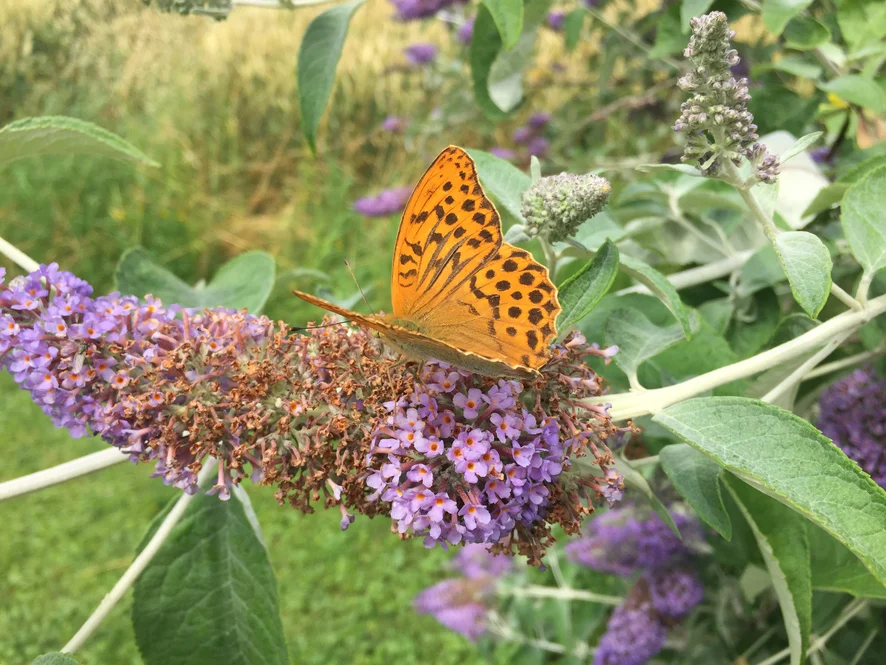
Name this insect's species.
Argynnis paphia
